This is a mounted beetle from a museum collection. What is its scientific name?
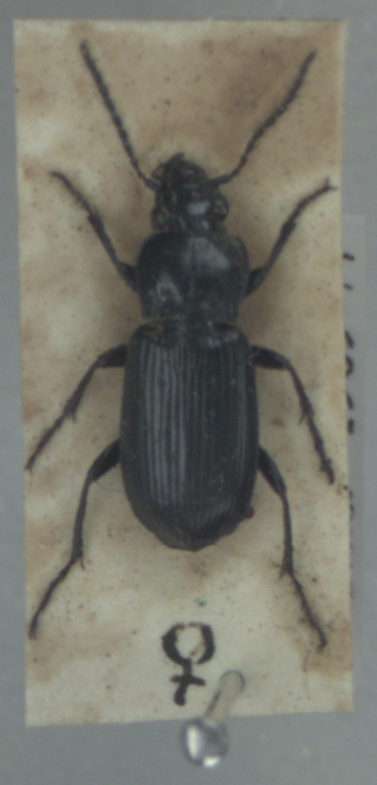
Pterostichus anthracinus
